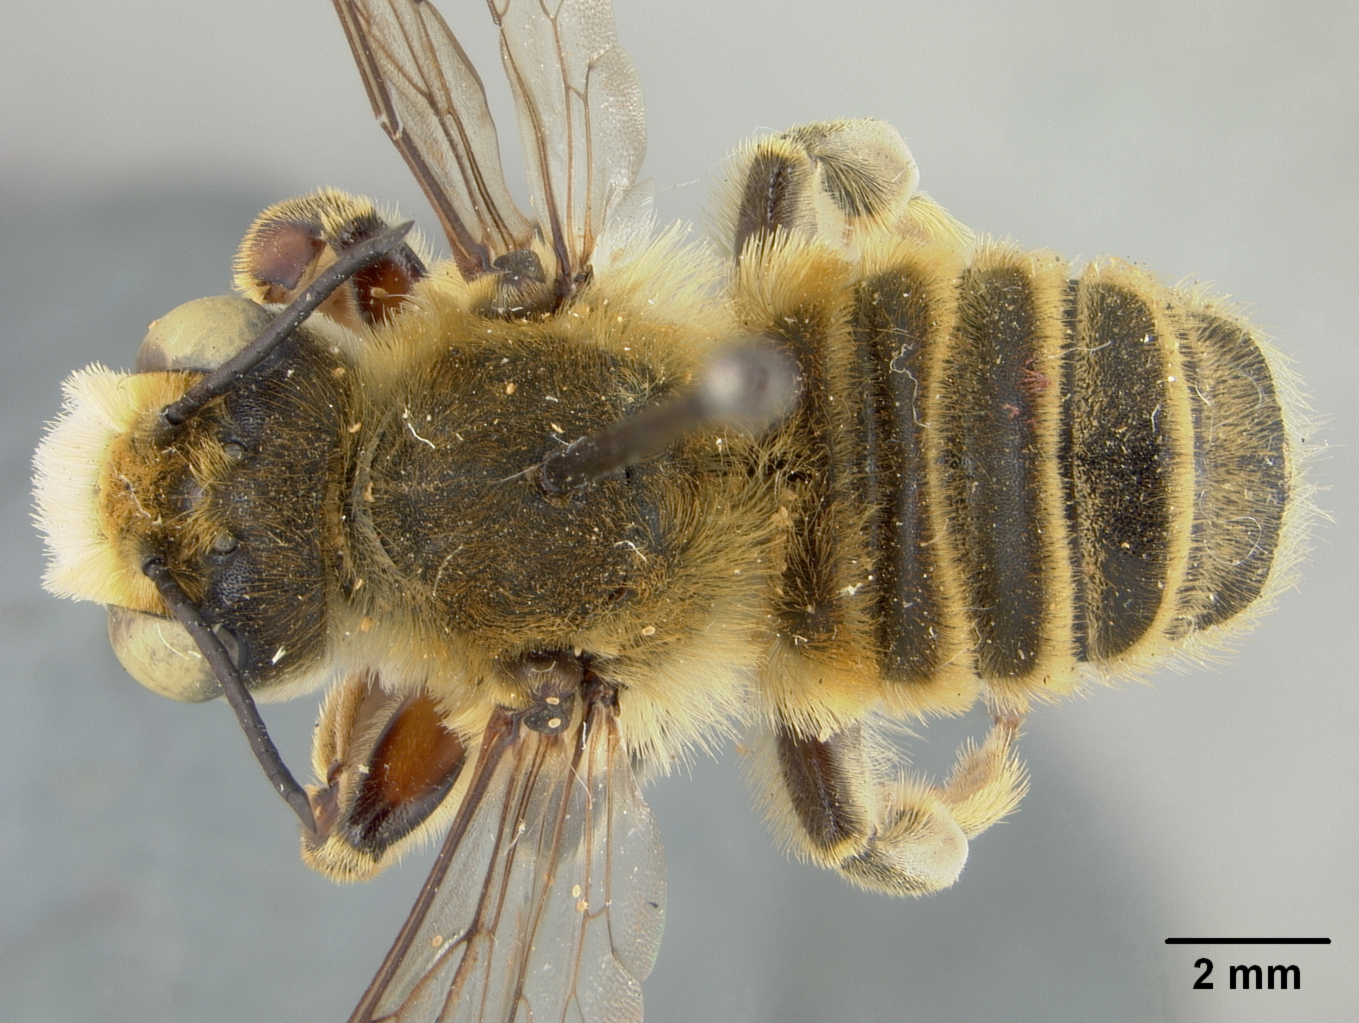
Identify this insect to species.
Megachile fortis
